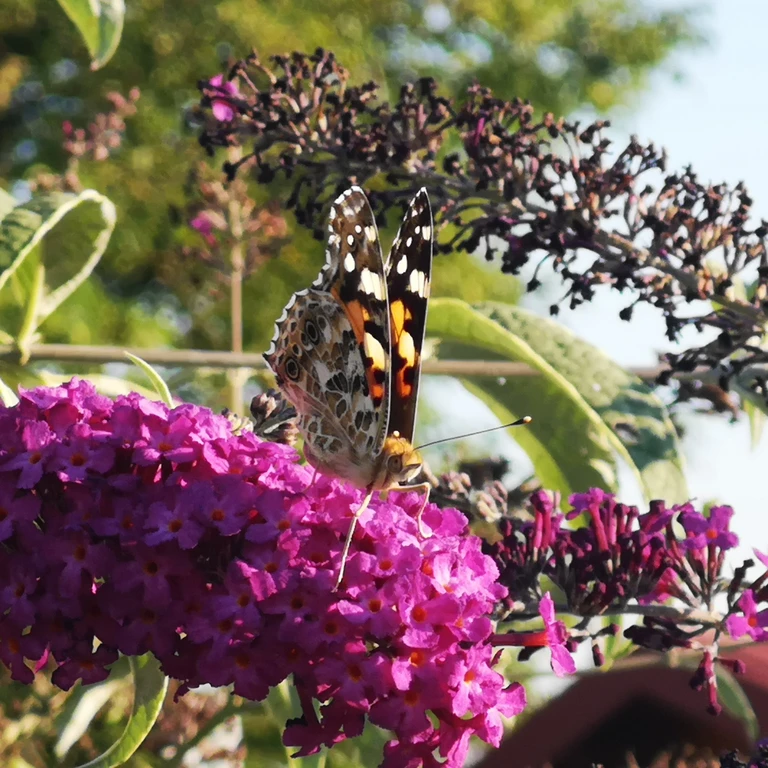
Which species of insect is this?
Vanessa cardui
